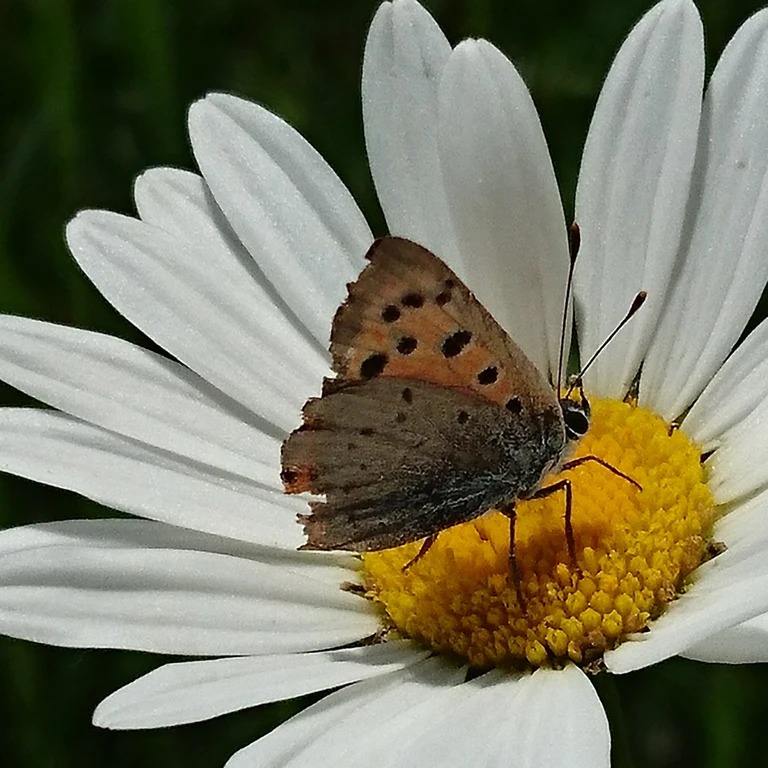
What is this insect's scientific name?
Lycaena phlaeas
